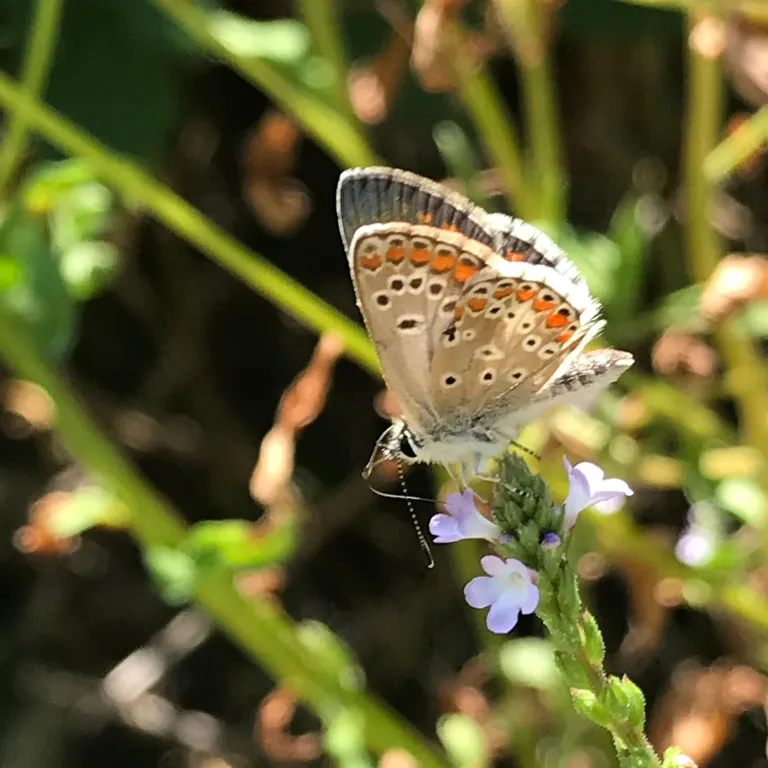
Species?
Aricia agestis/artaxerxes
